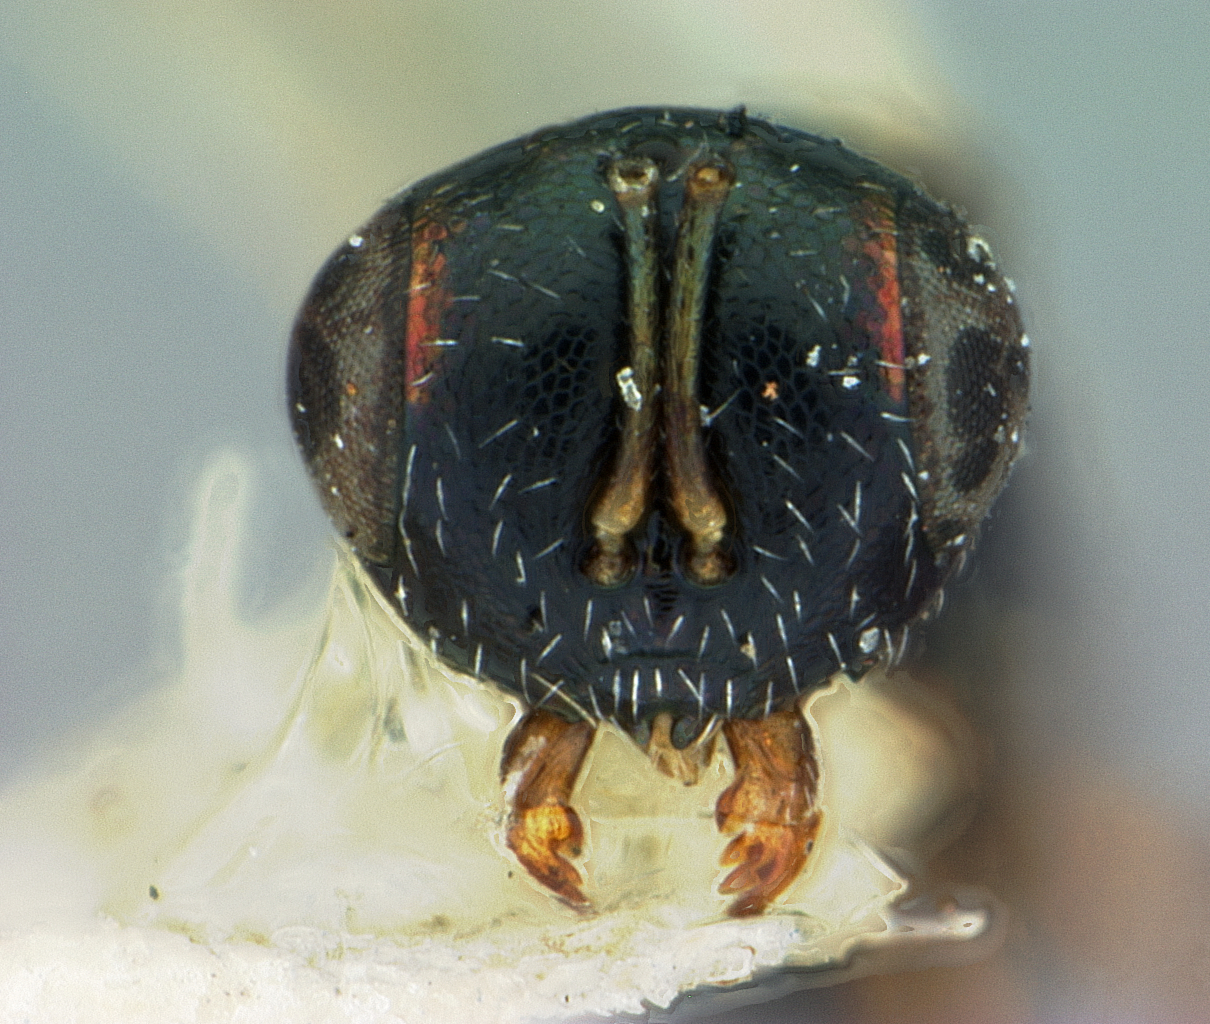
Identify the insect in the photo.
Polycyrtus floridanus
